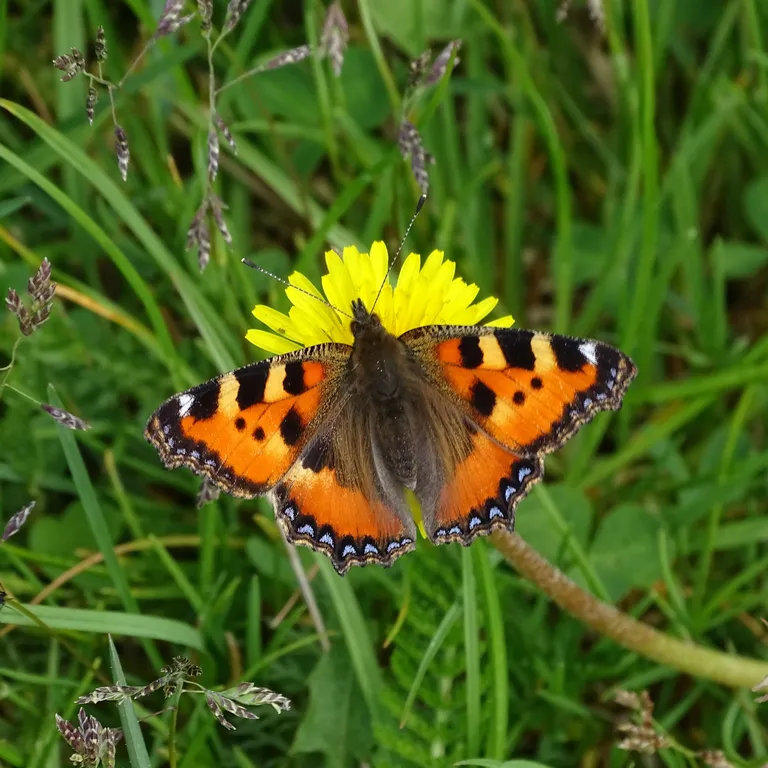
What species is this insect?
Aglais urticae
